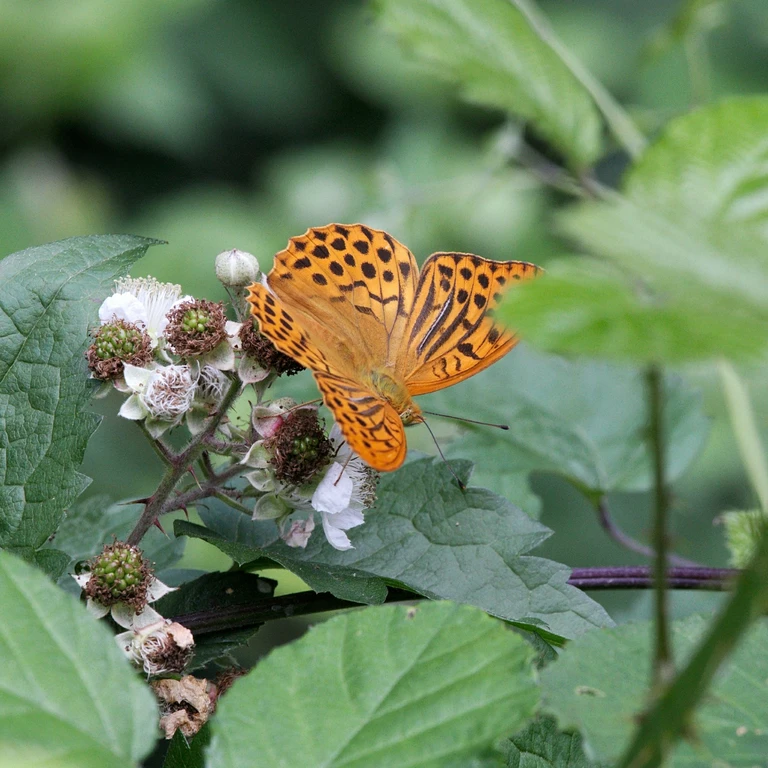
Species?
Argynnis paphia
